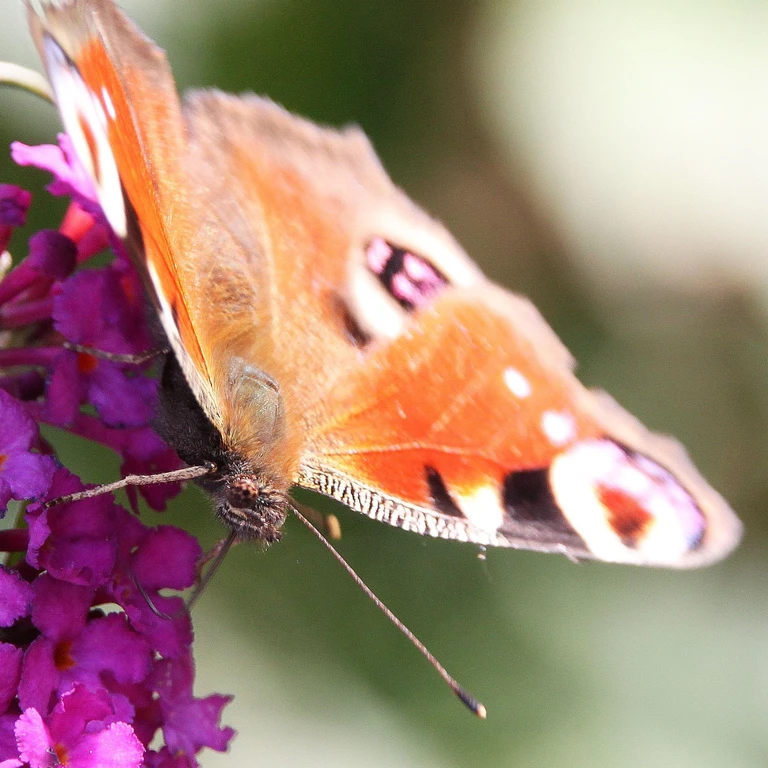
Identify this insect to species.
Aglais io
